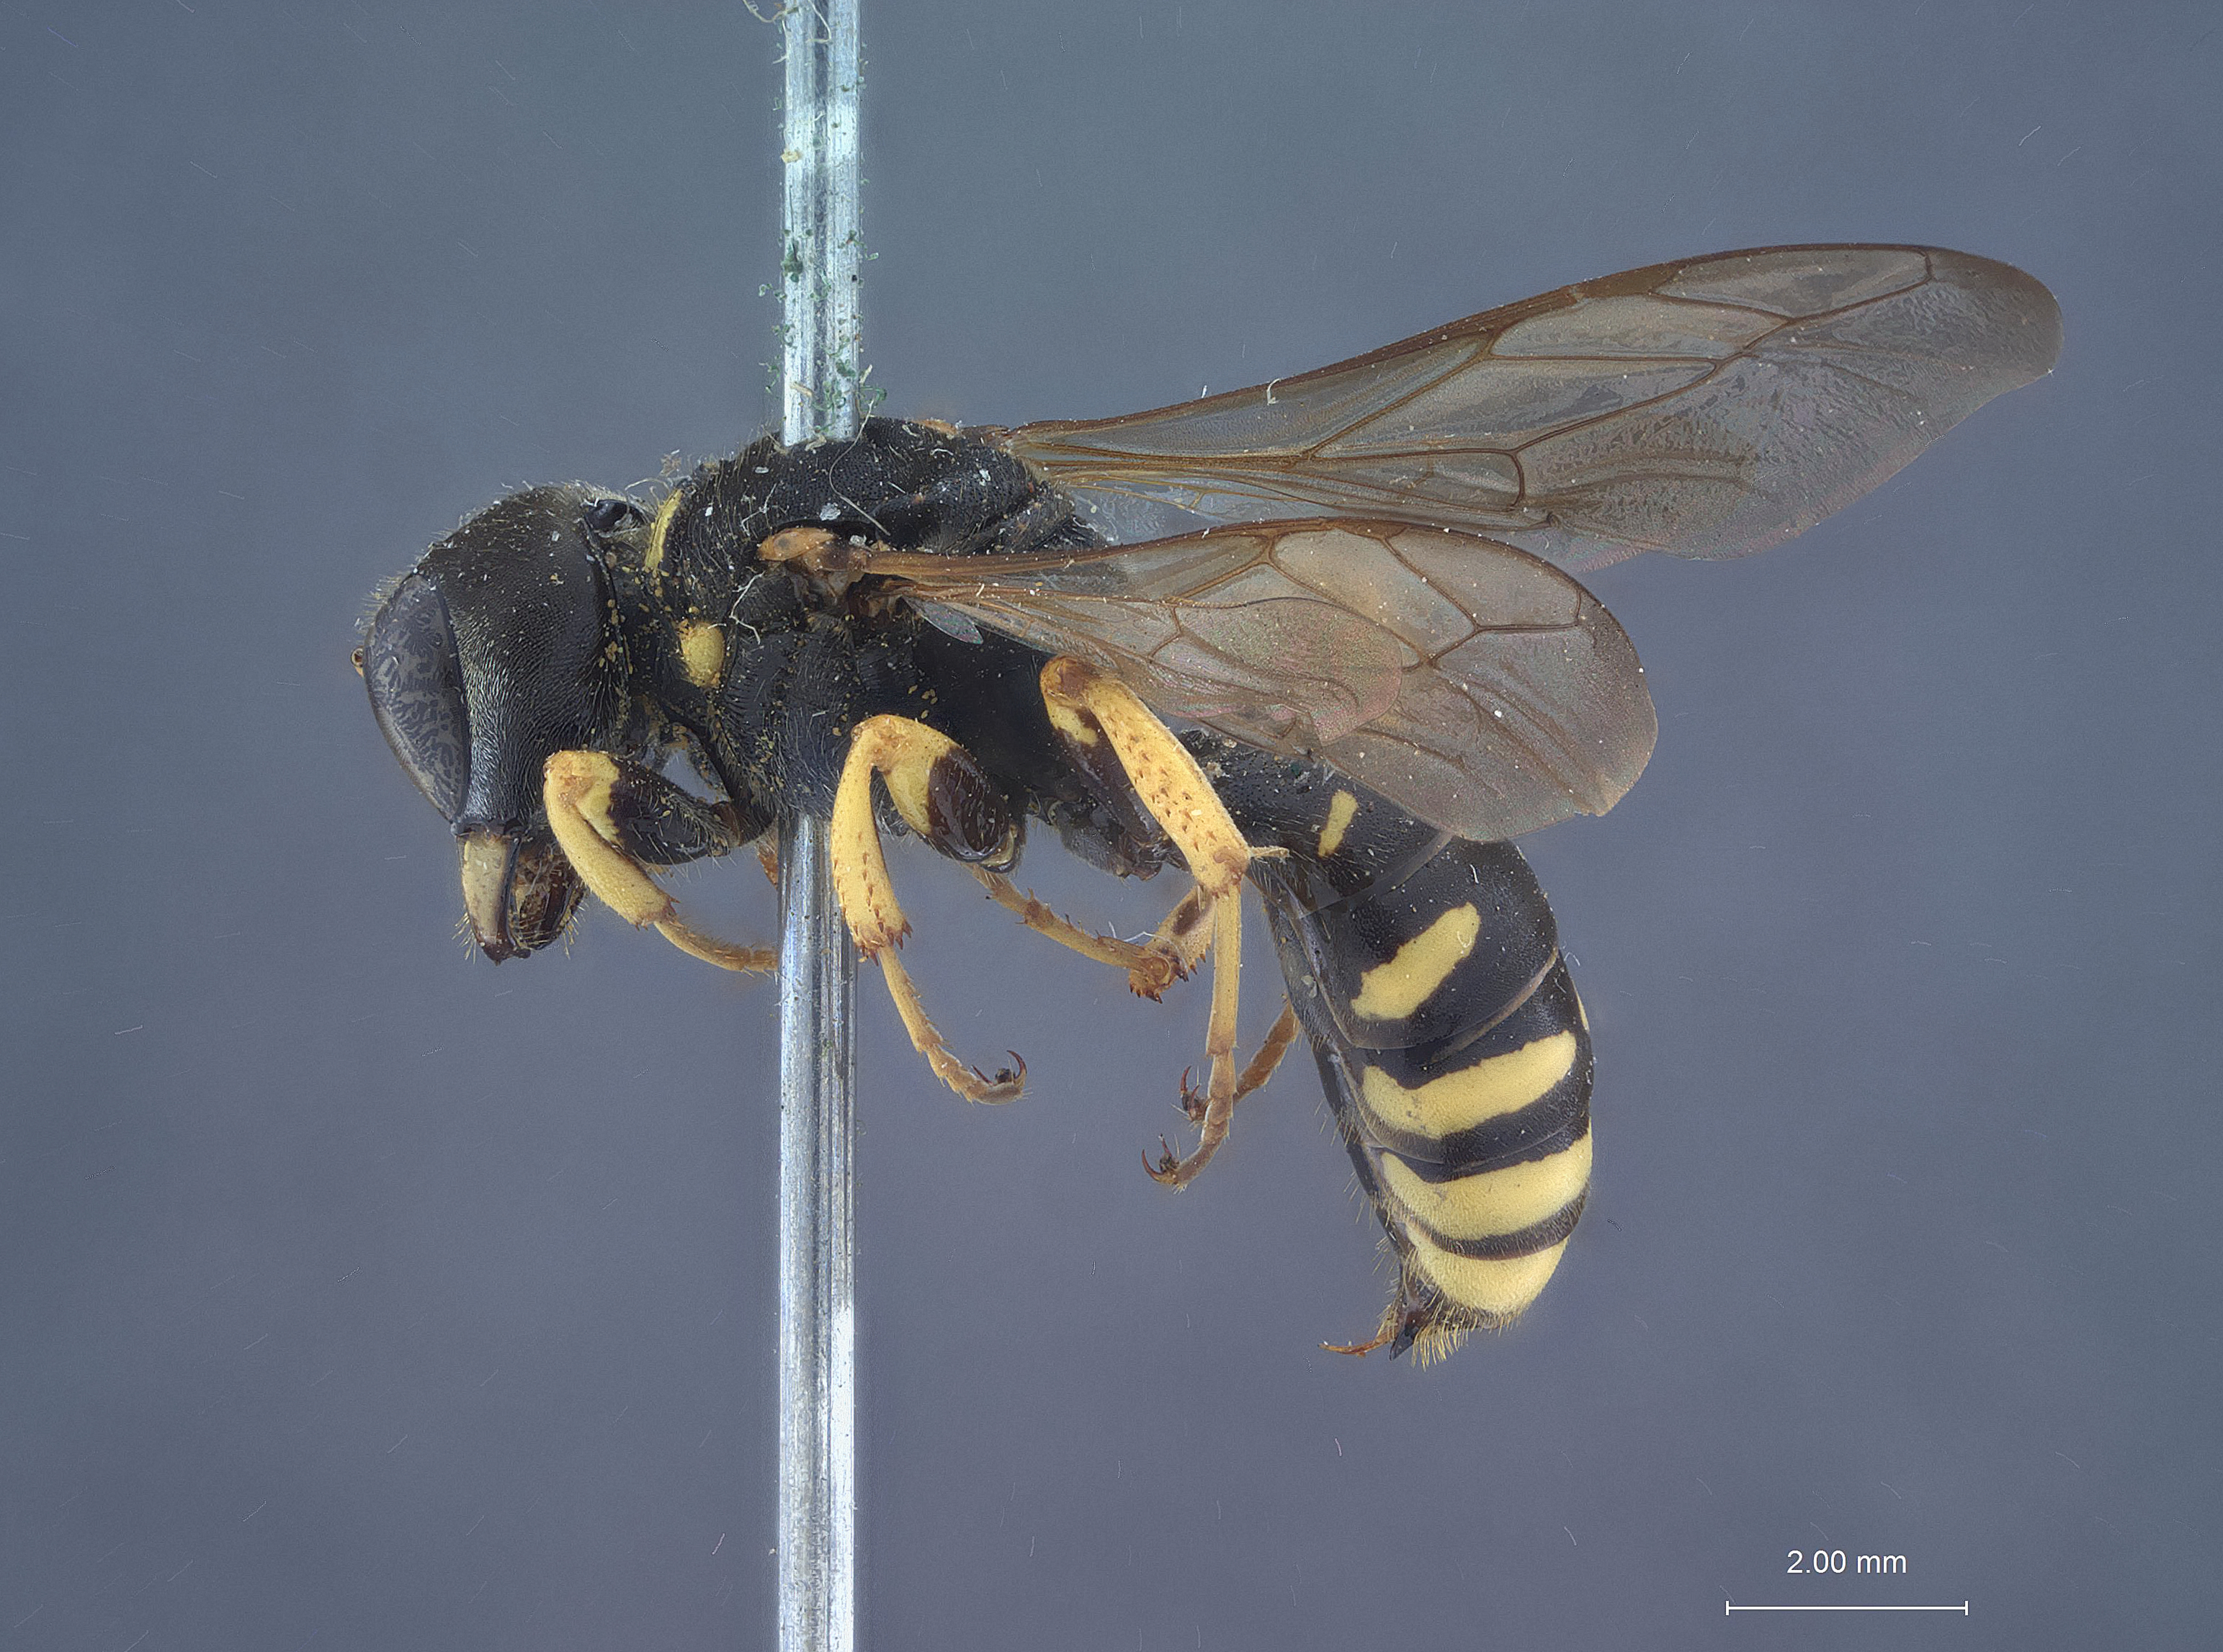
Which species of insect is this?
Crabro nokomis
